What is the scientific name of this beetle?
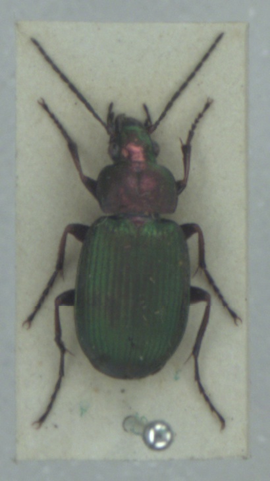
Chlaenius nigricornis
